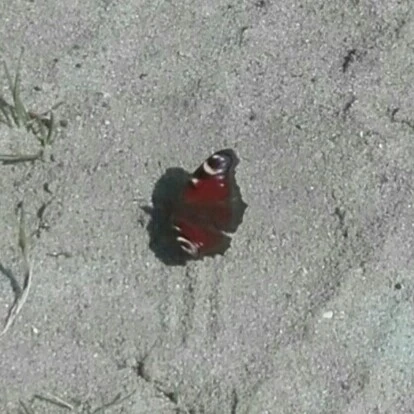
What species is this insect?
Aglais io
